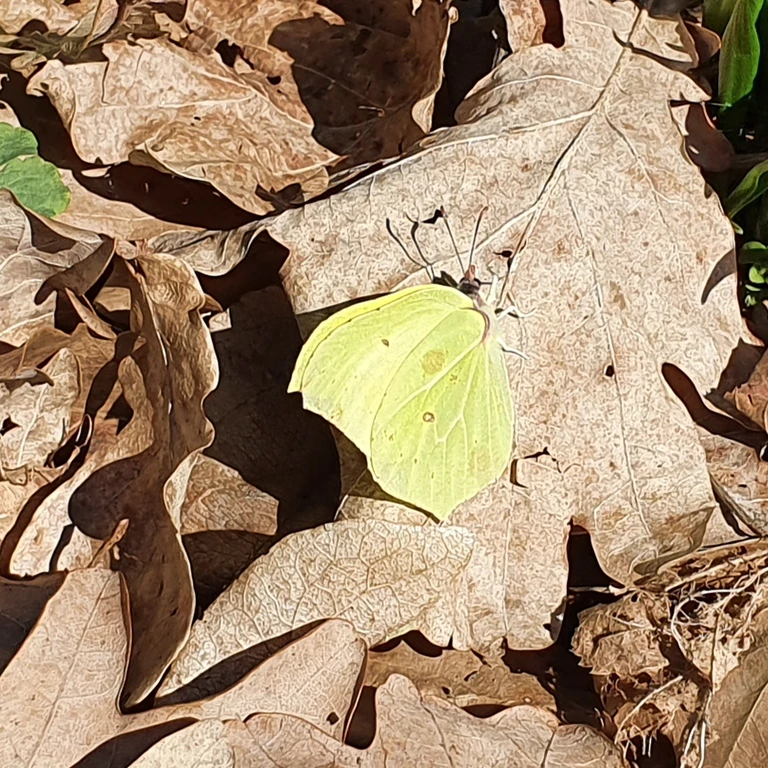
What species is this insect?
Gonepteryx rhamni
